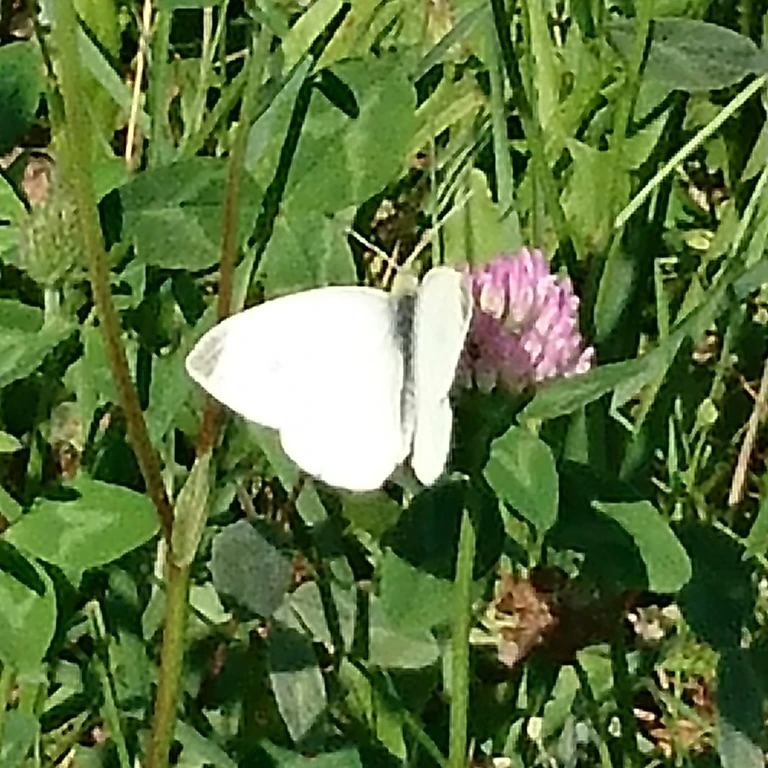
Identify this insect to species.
Pieris rapae
